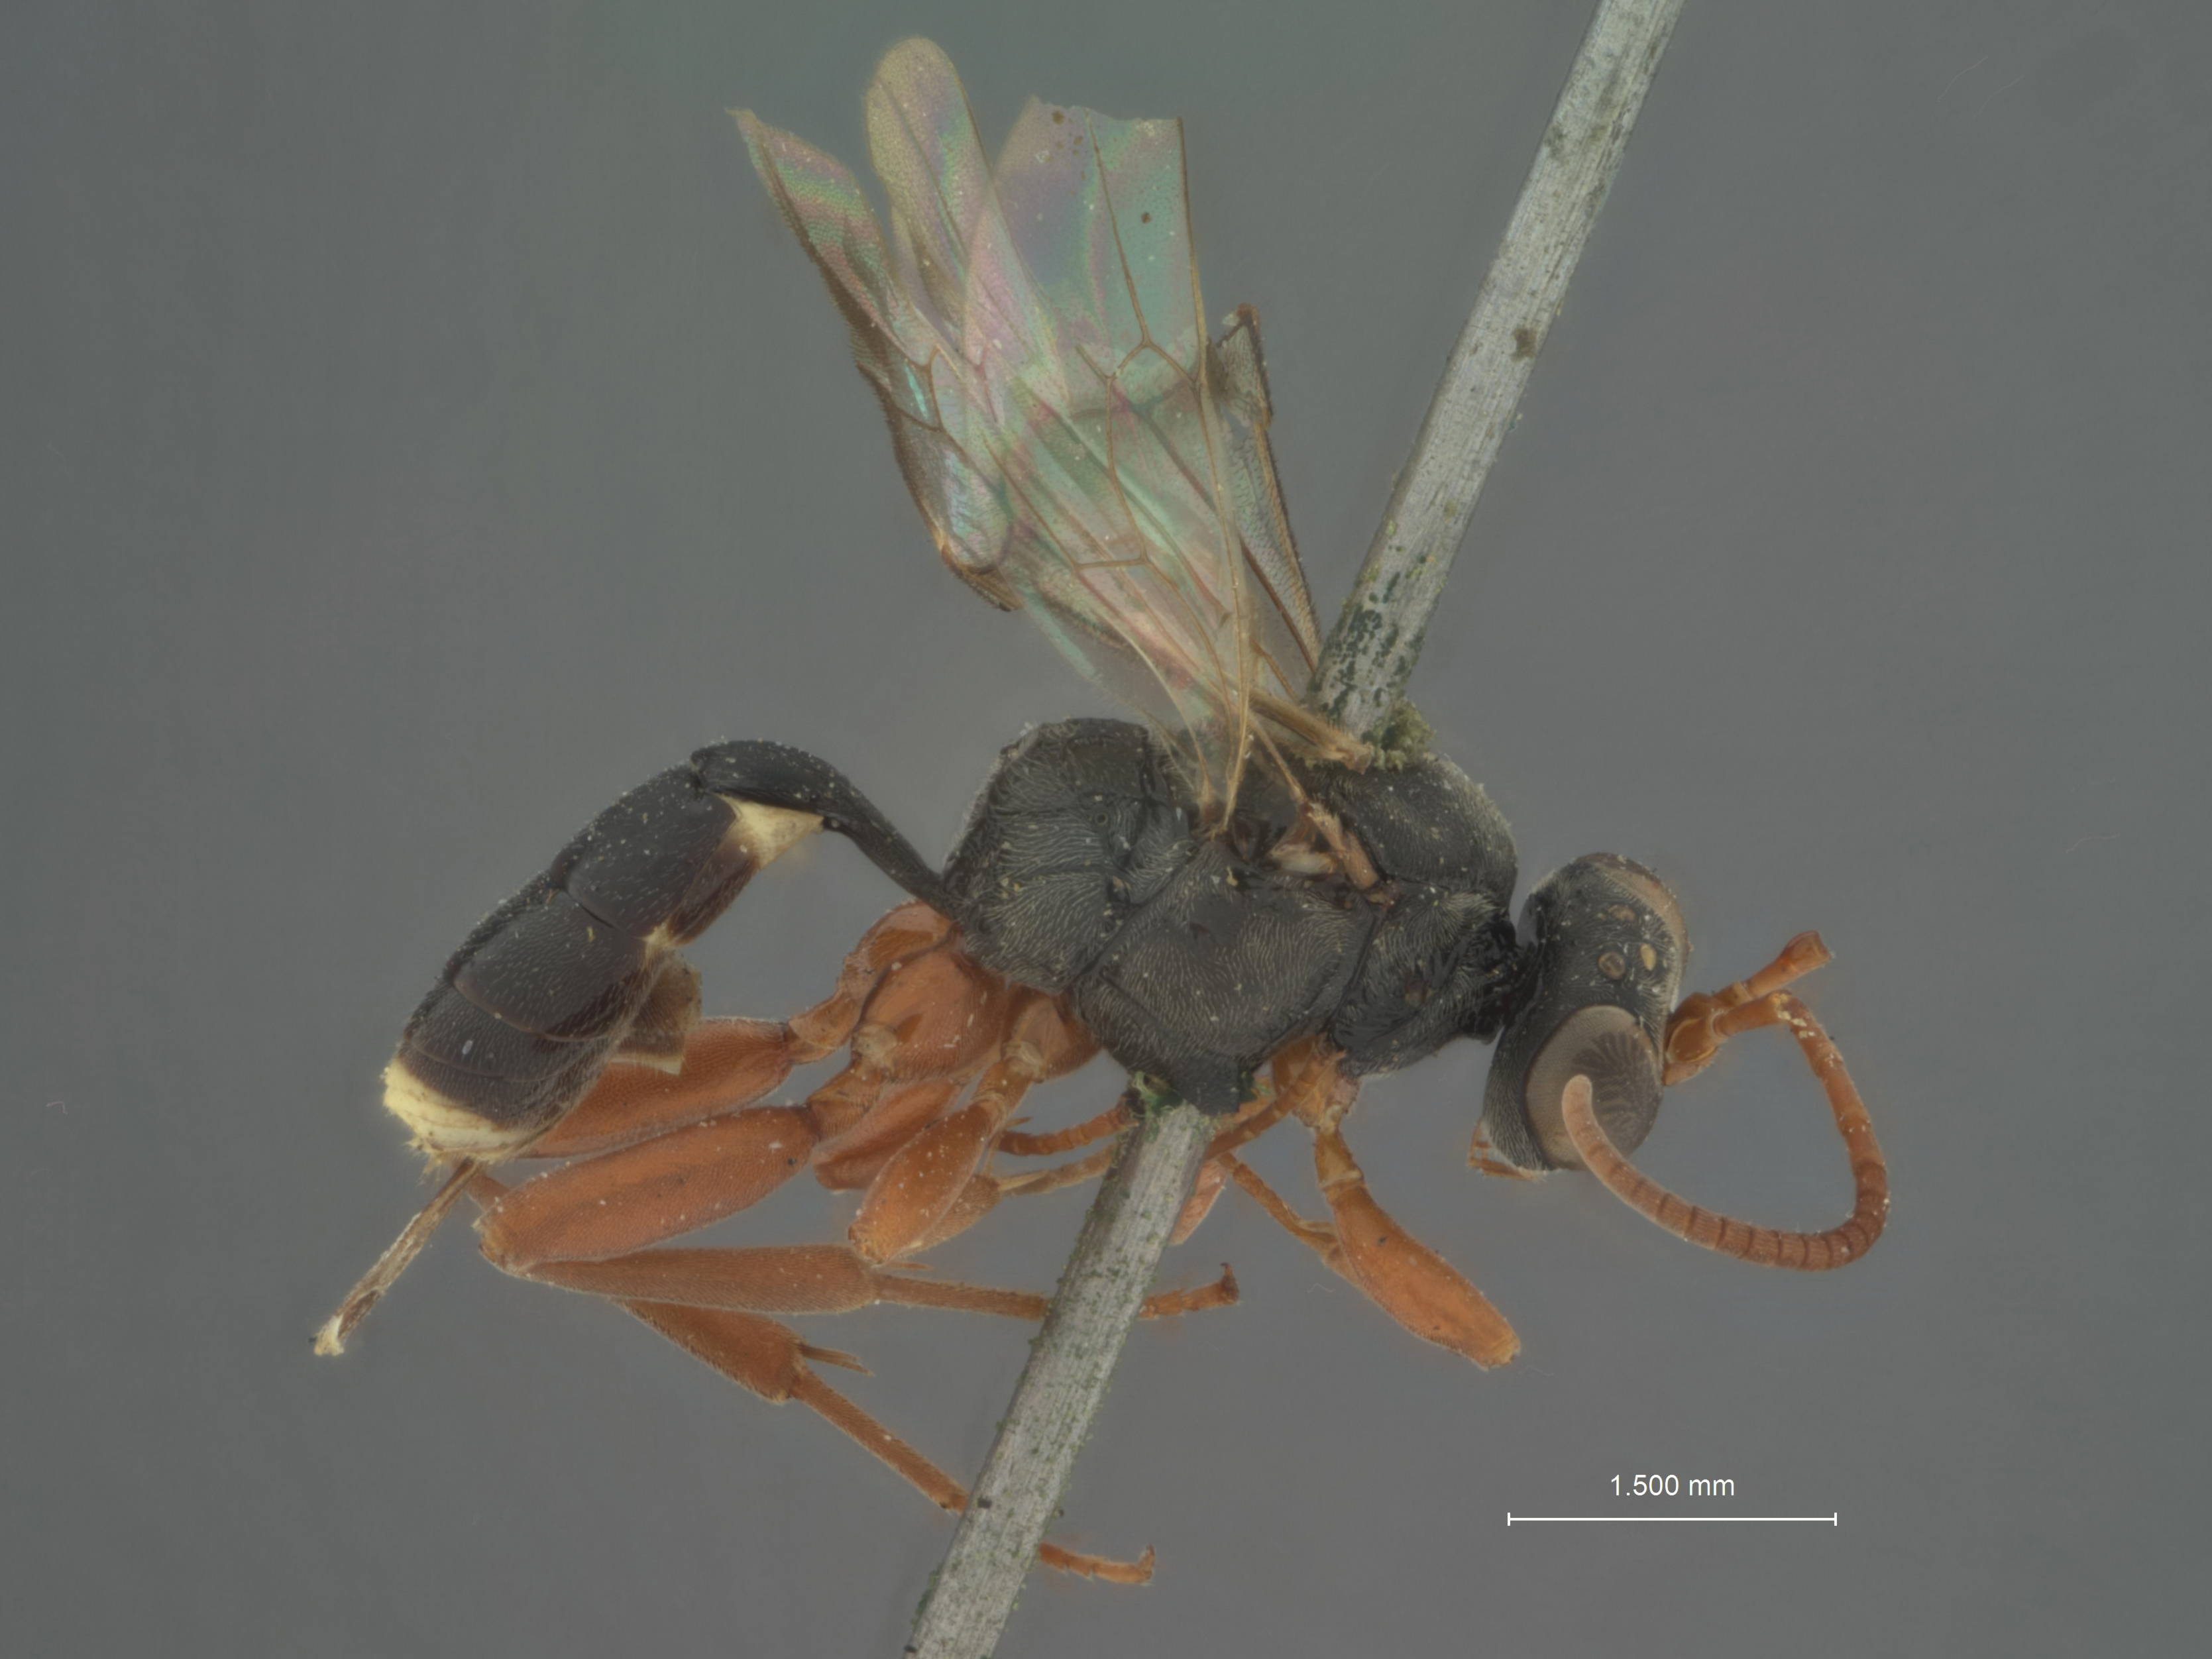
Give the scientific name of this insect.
Hemiteles belfragei
